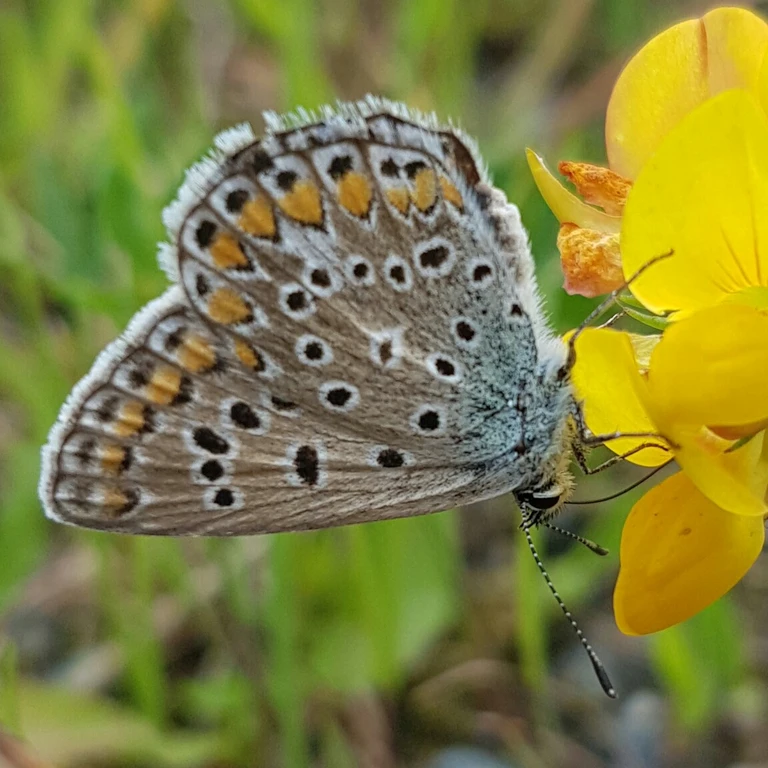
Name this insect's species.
Polyommatus icarus
